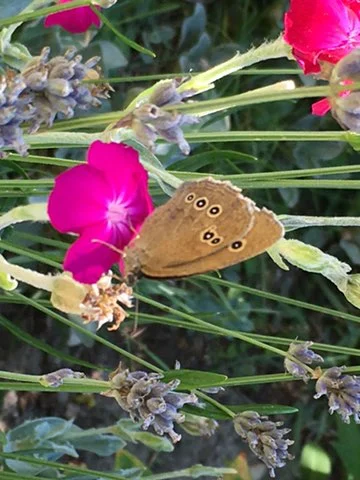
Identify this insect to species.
Aphantopus hyperantus
